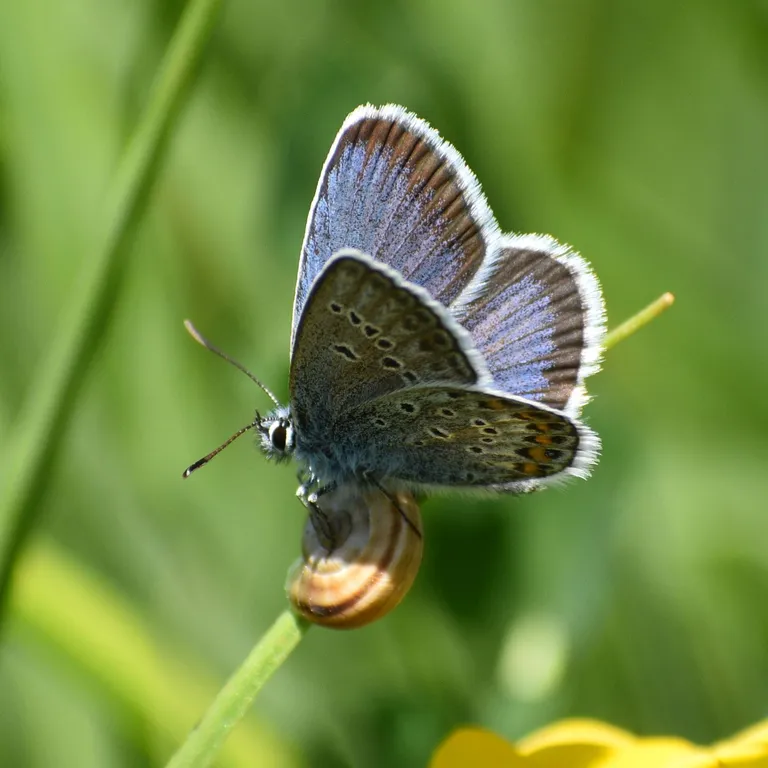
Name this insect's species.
Plebejus argus
